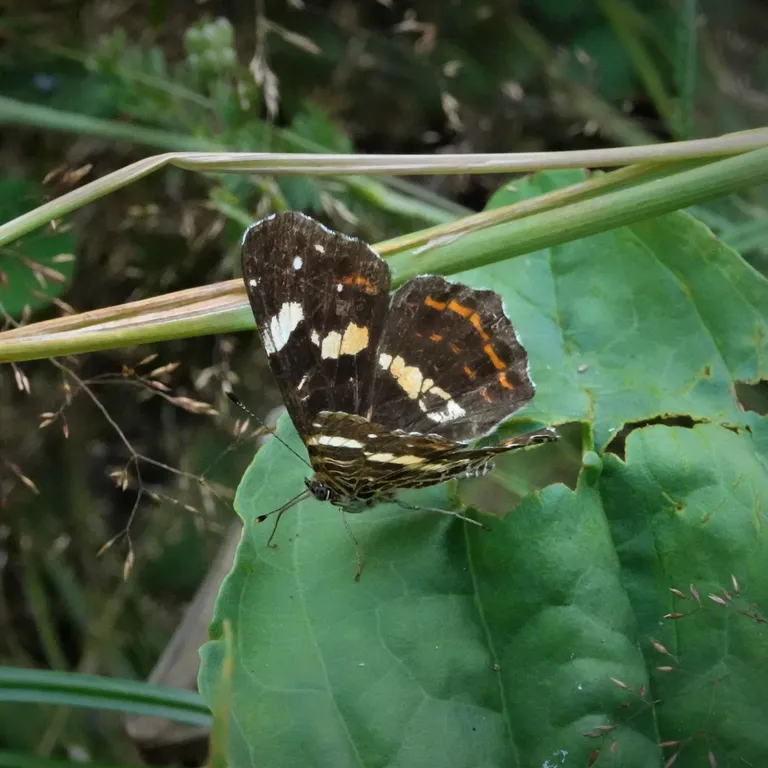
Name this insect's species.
Araschnia levana
